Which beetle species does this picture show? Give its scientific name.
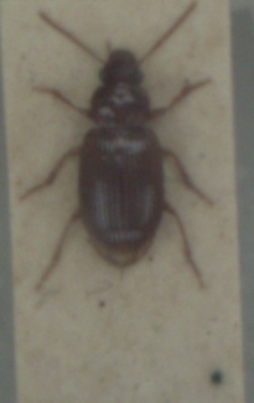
Bradycellus verbasci
